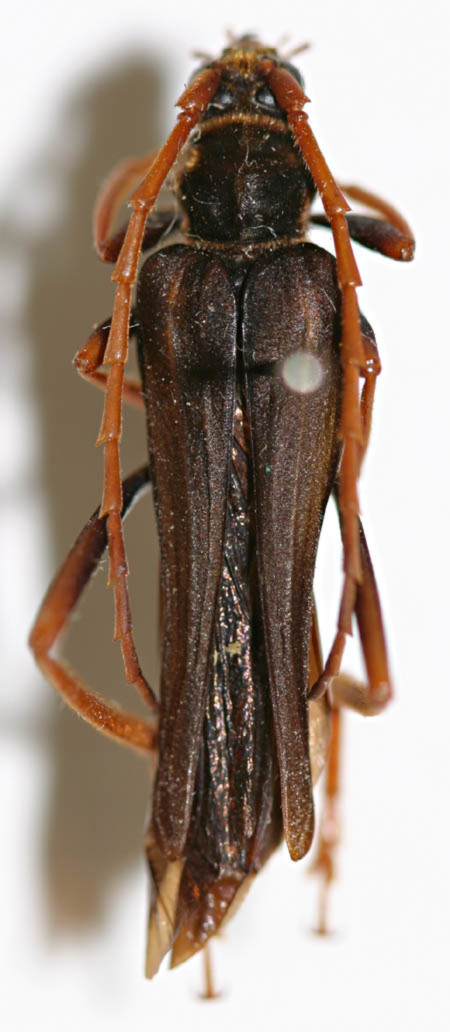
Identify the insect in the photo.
Coloborhombus drescheri
